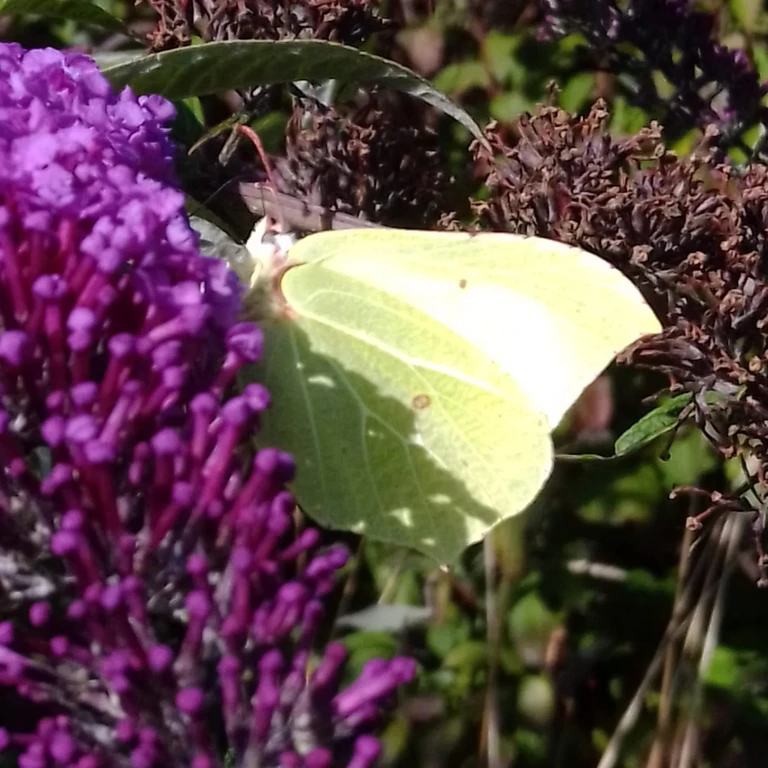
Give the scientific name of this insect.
Gonepteryx rhamni
